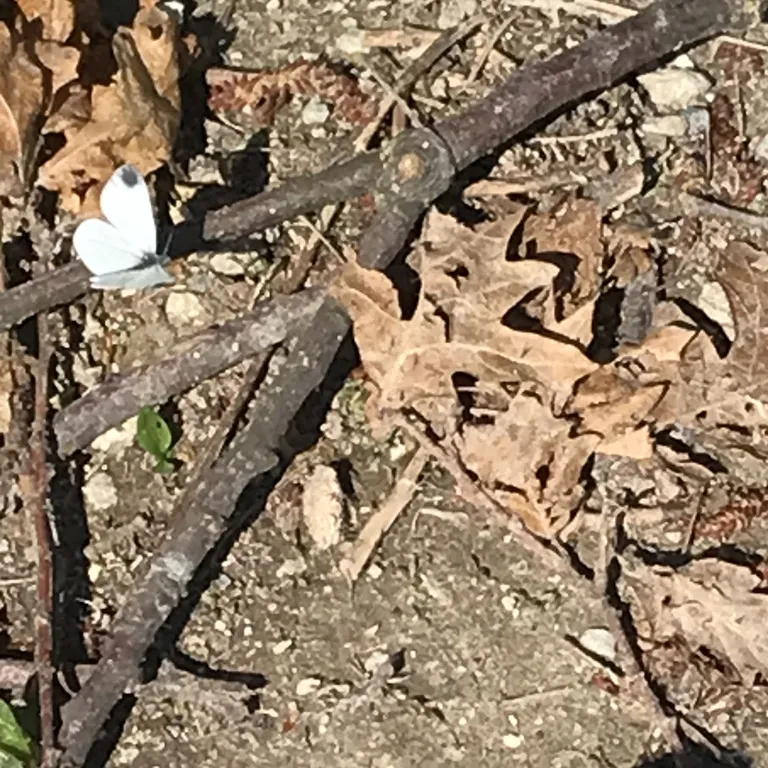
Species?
Leptidea sinapis/juvernica
